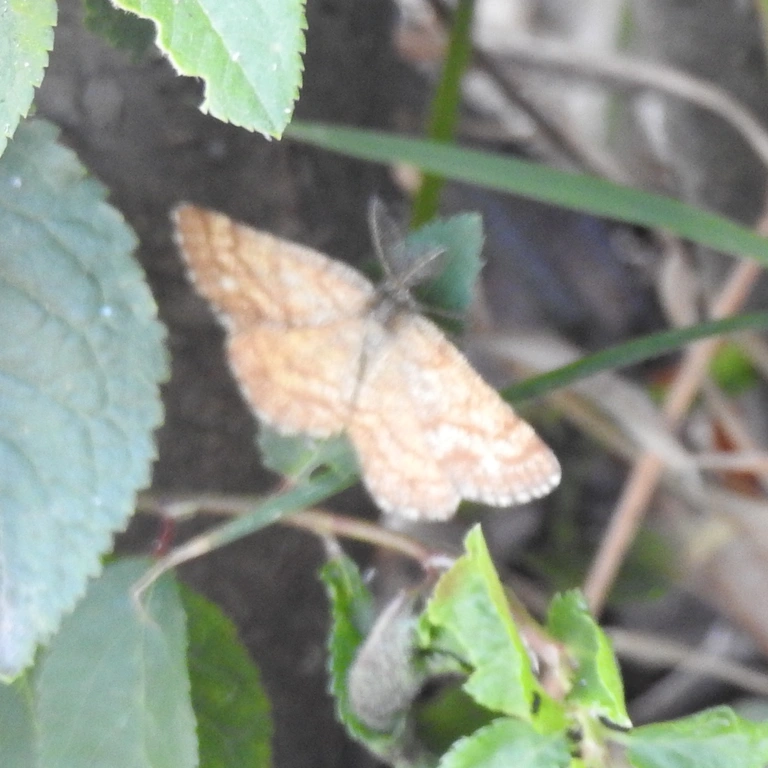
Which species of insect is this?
Ematurga atomaria
